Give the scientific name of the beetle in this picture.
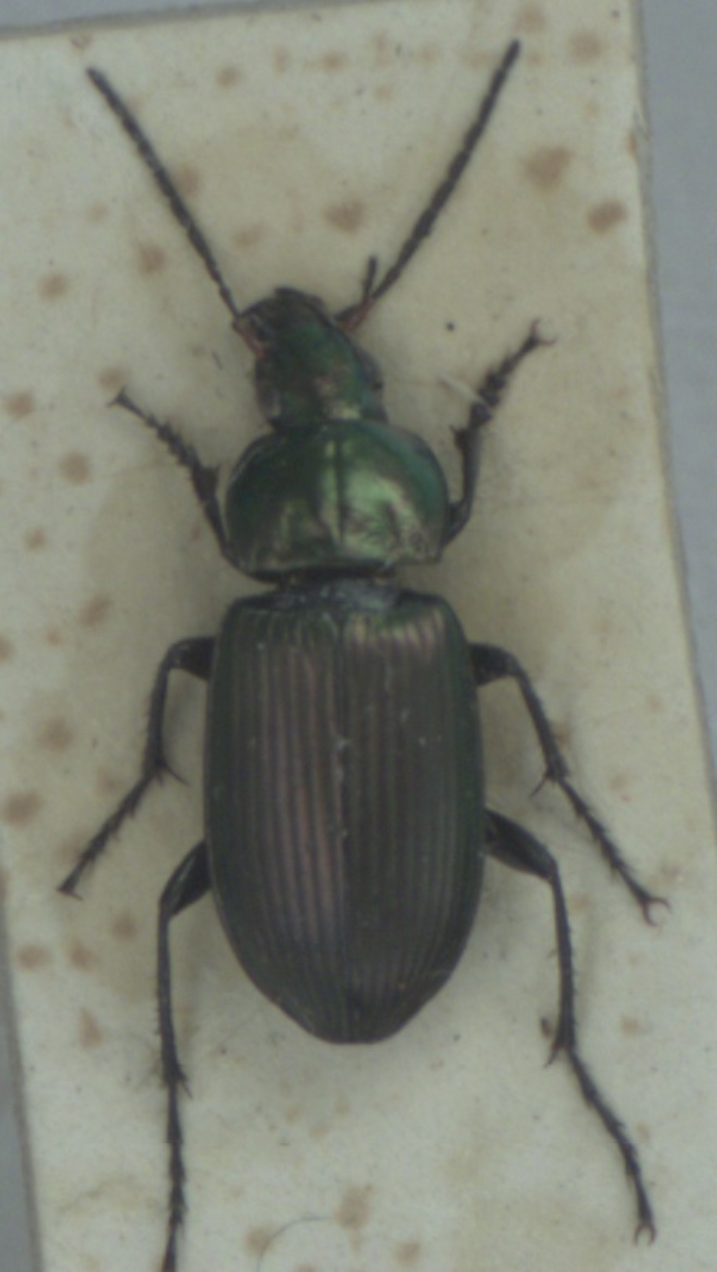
Poecilus cupreus
